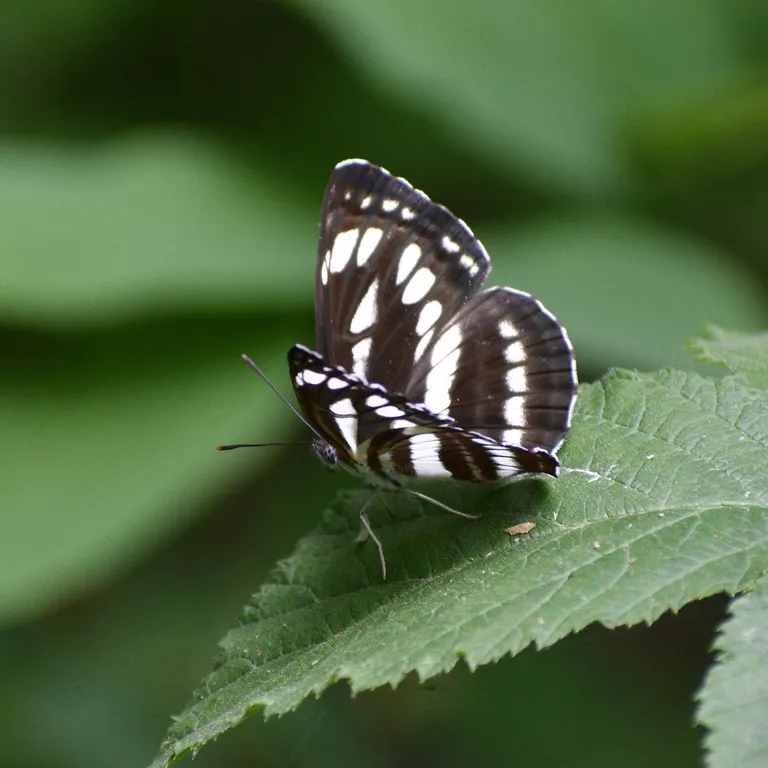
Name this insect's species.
Neptis sappho
